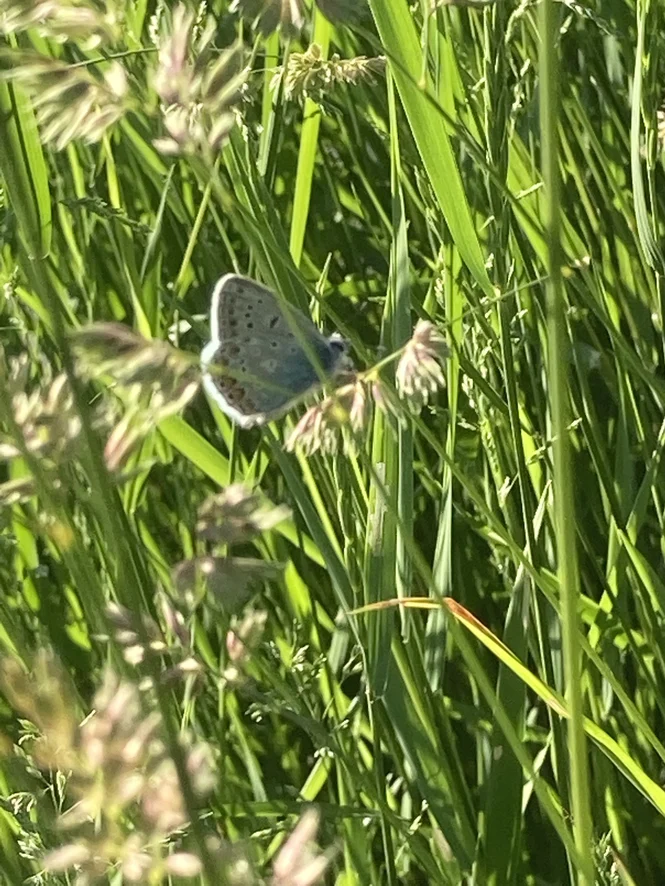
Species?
Polyommatus icarus
